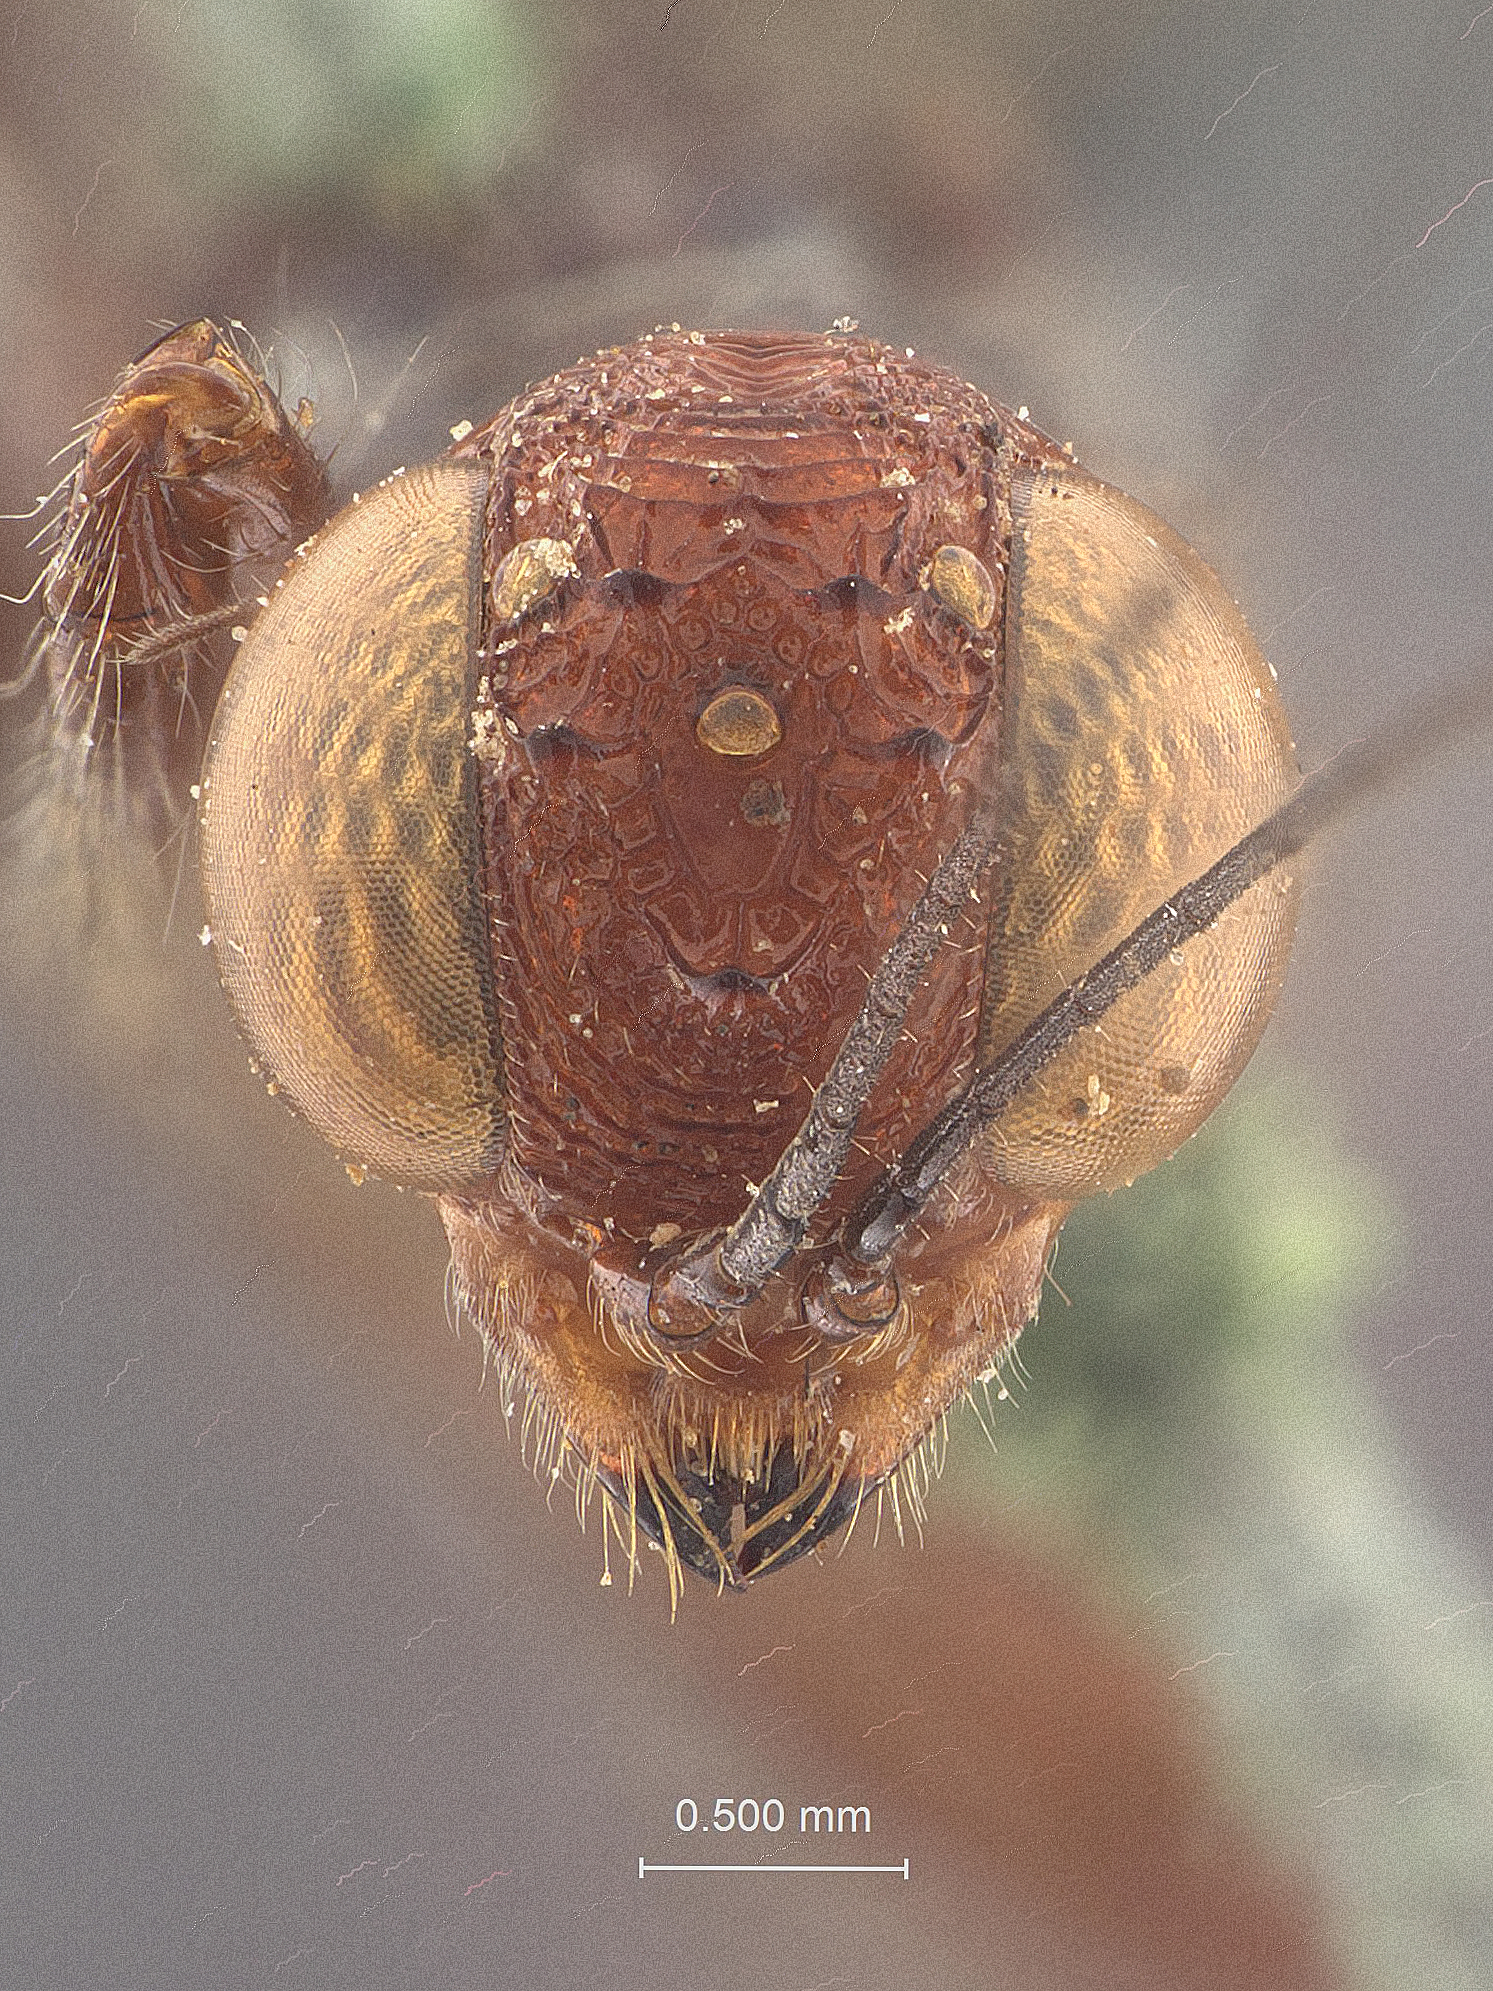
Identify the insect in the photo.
Stephanus sulcatus
